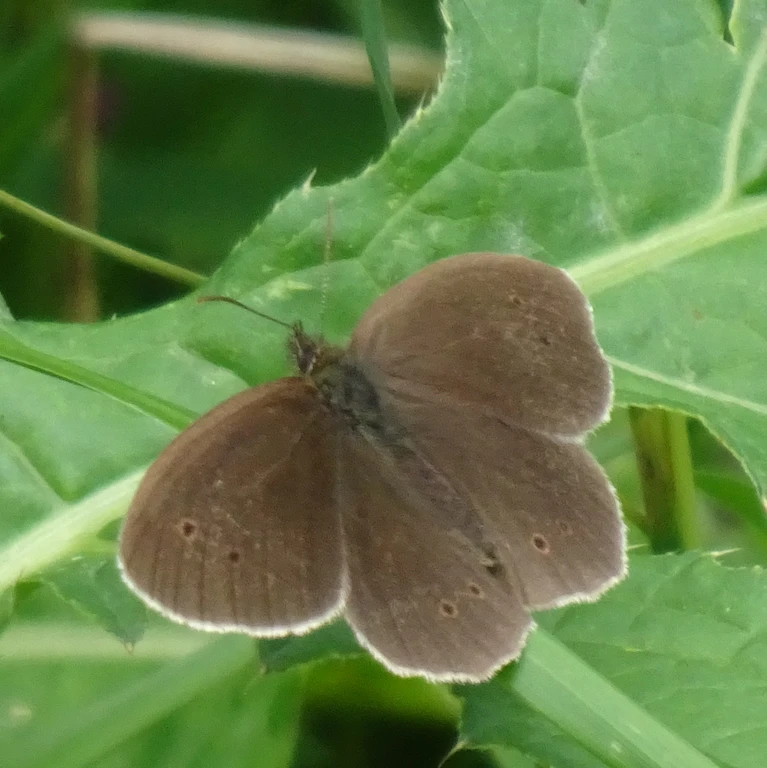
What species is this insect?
Aphantopus hyperantus
